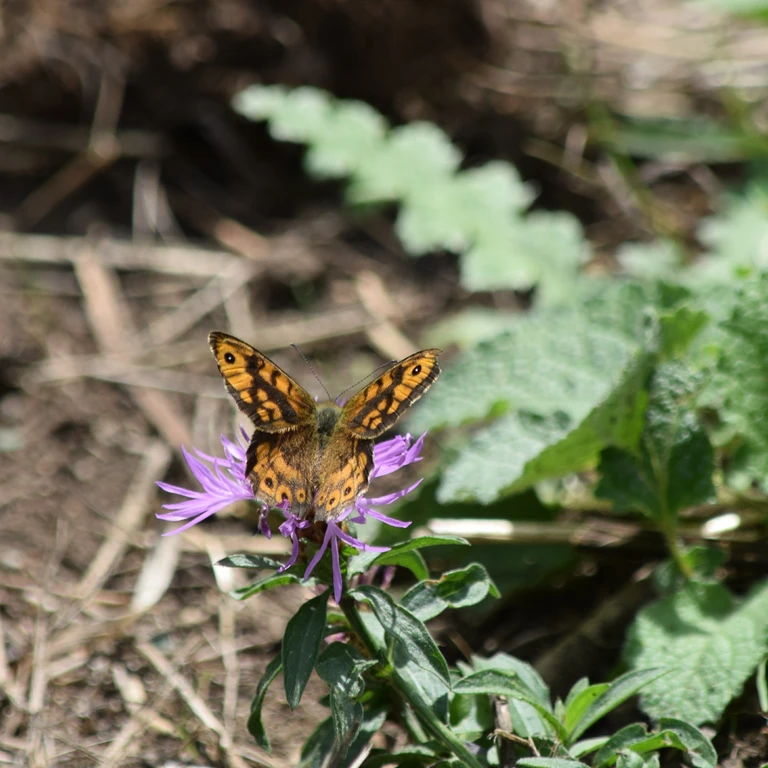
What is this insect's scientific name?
Lasiommata megera (also Pararge megera)
